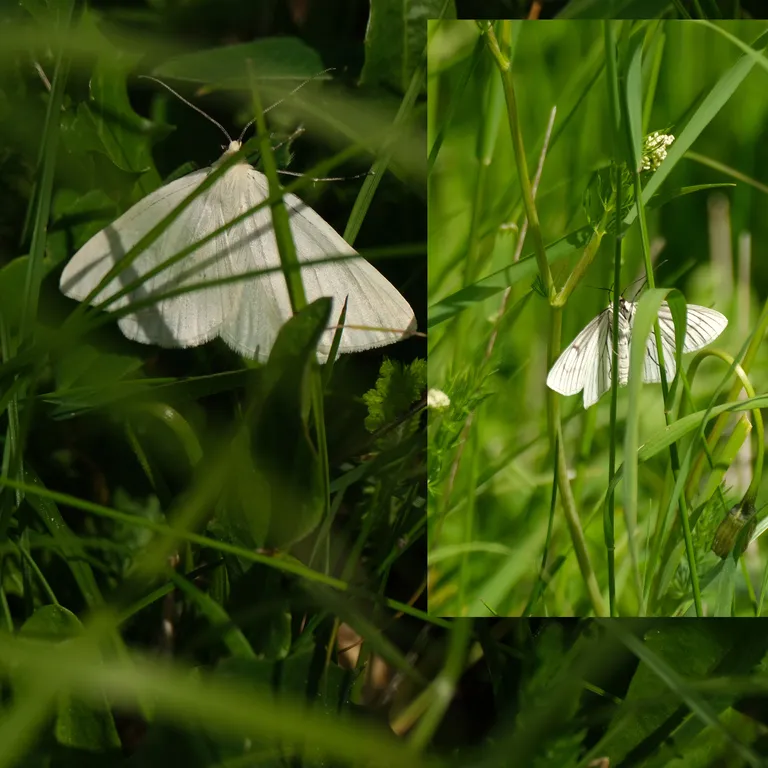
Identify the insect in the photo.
Siona lineata
